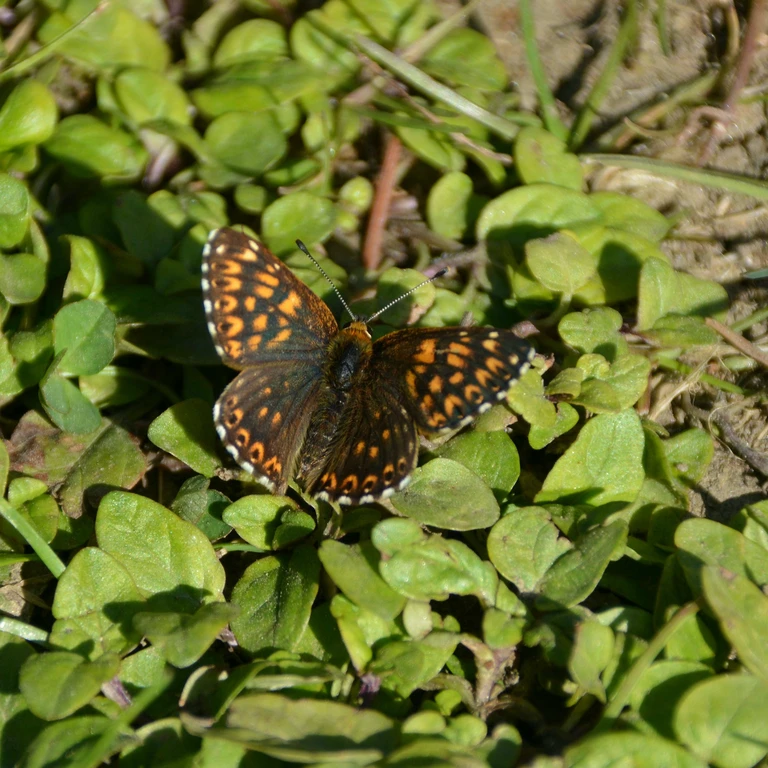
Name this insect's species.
Hamearis lucina
